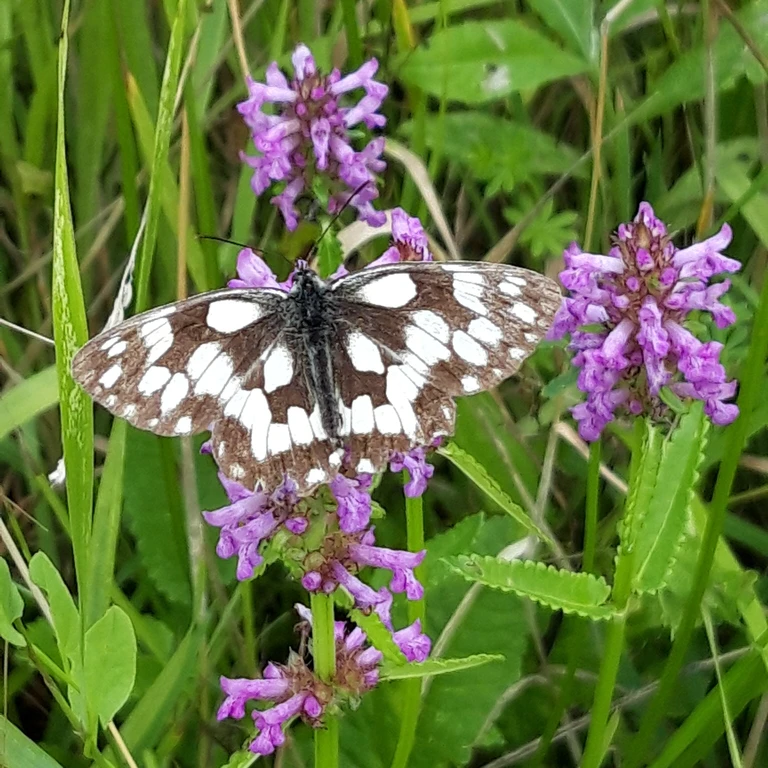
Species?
Melanargia galathea
